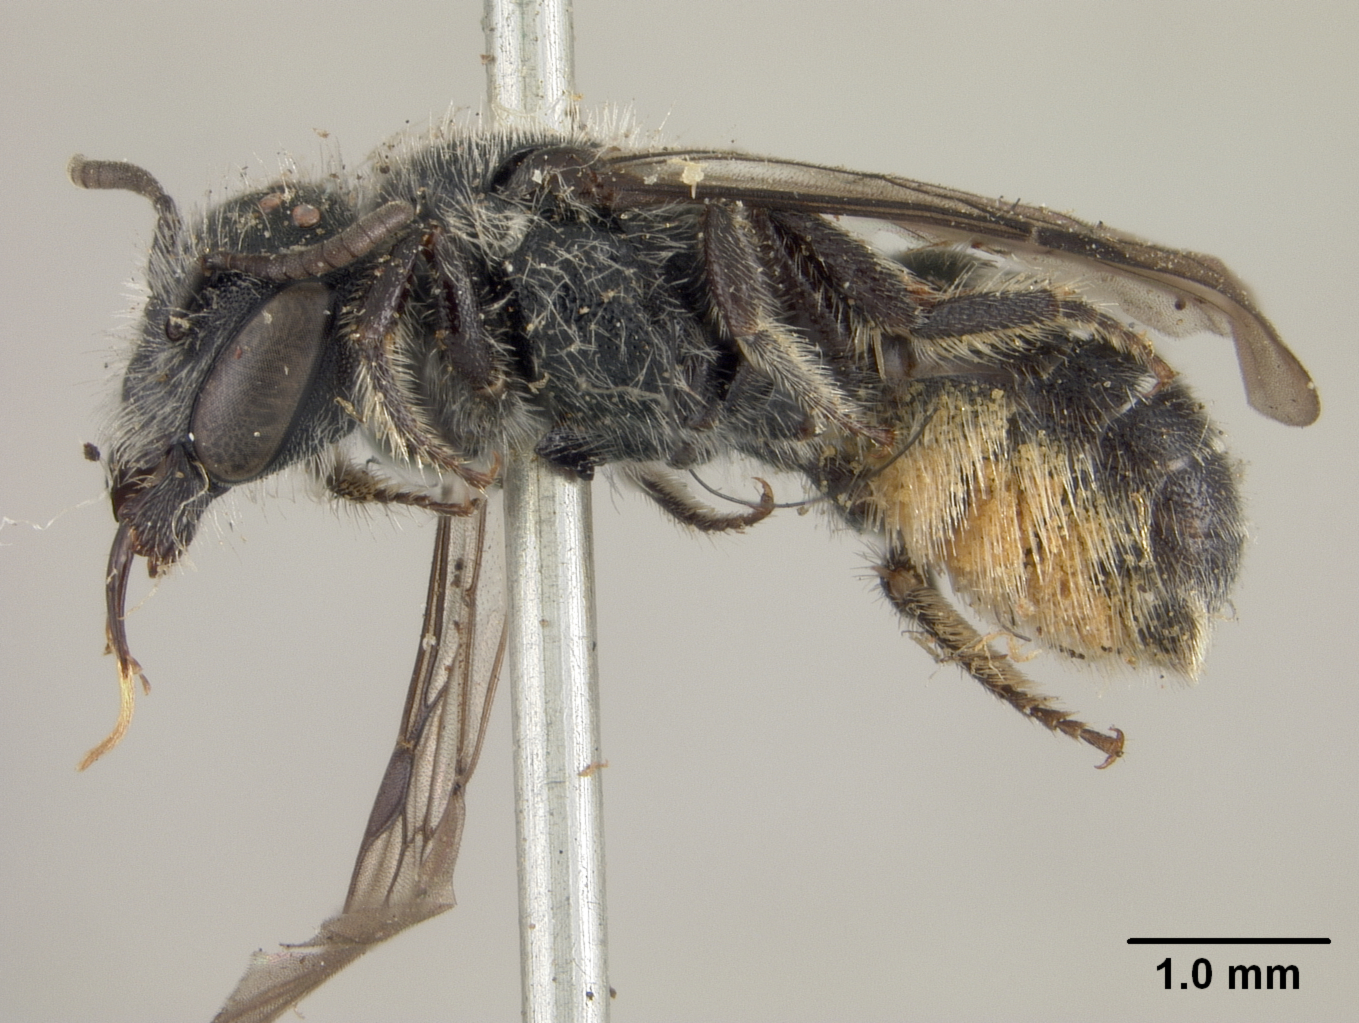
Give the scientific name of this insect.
Robertsonella gleasoni
